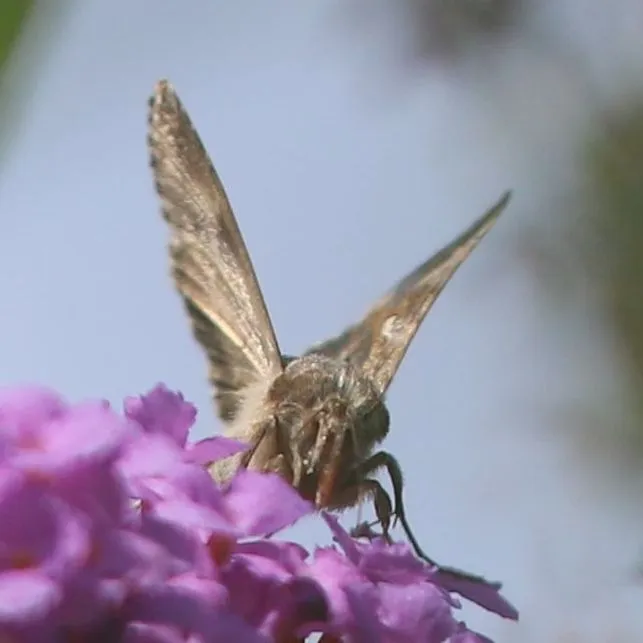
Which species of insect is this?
Autographa gamma
